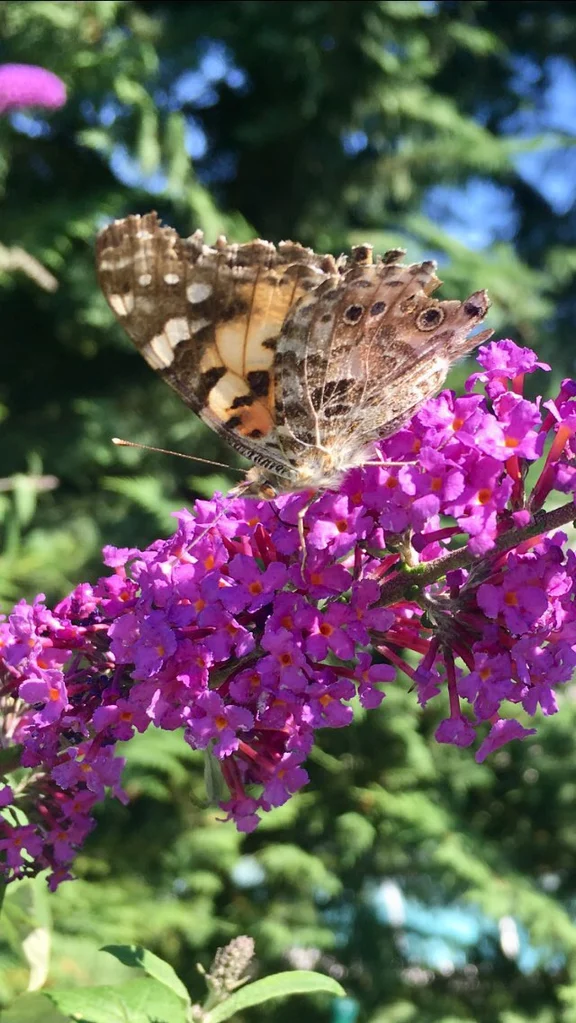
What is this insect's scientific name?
Vanessa cardui
